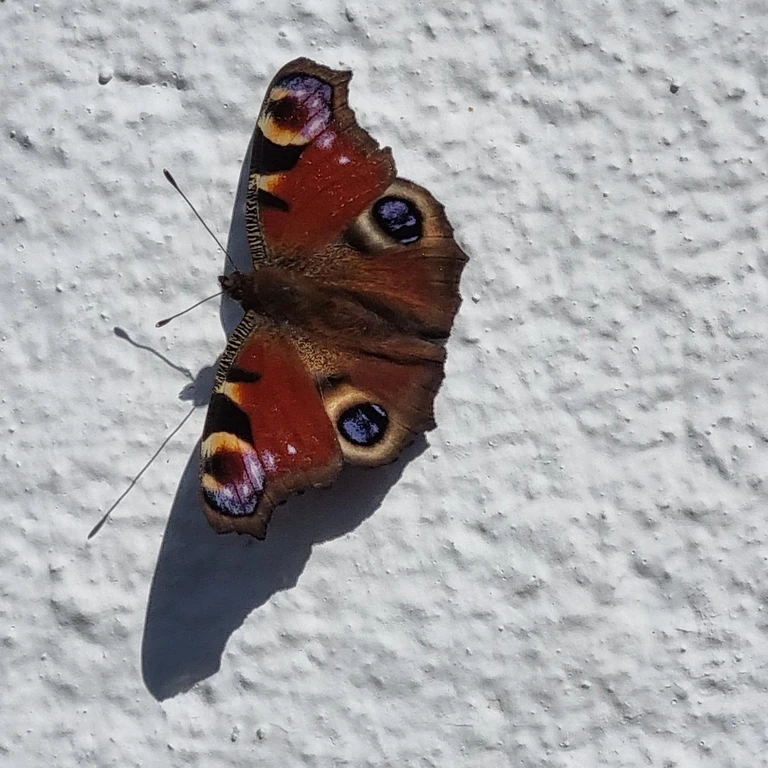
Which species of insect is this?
Aglais io
